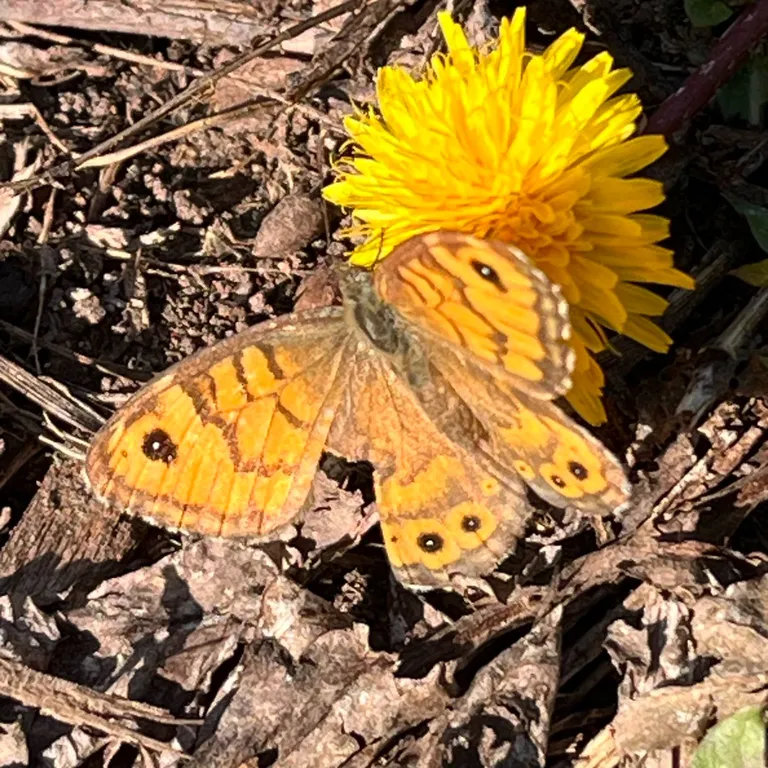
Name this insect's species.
Lasiommata megera (also Pararge megera)
